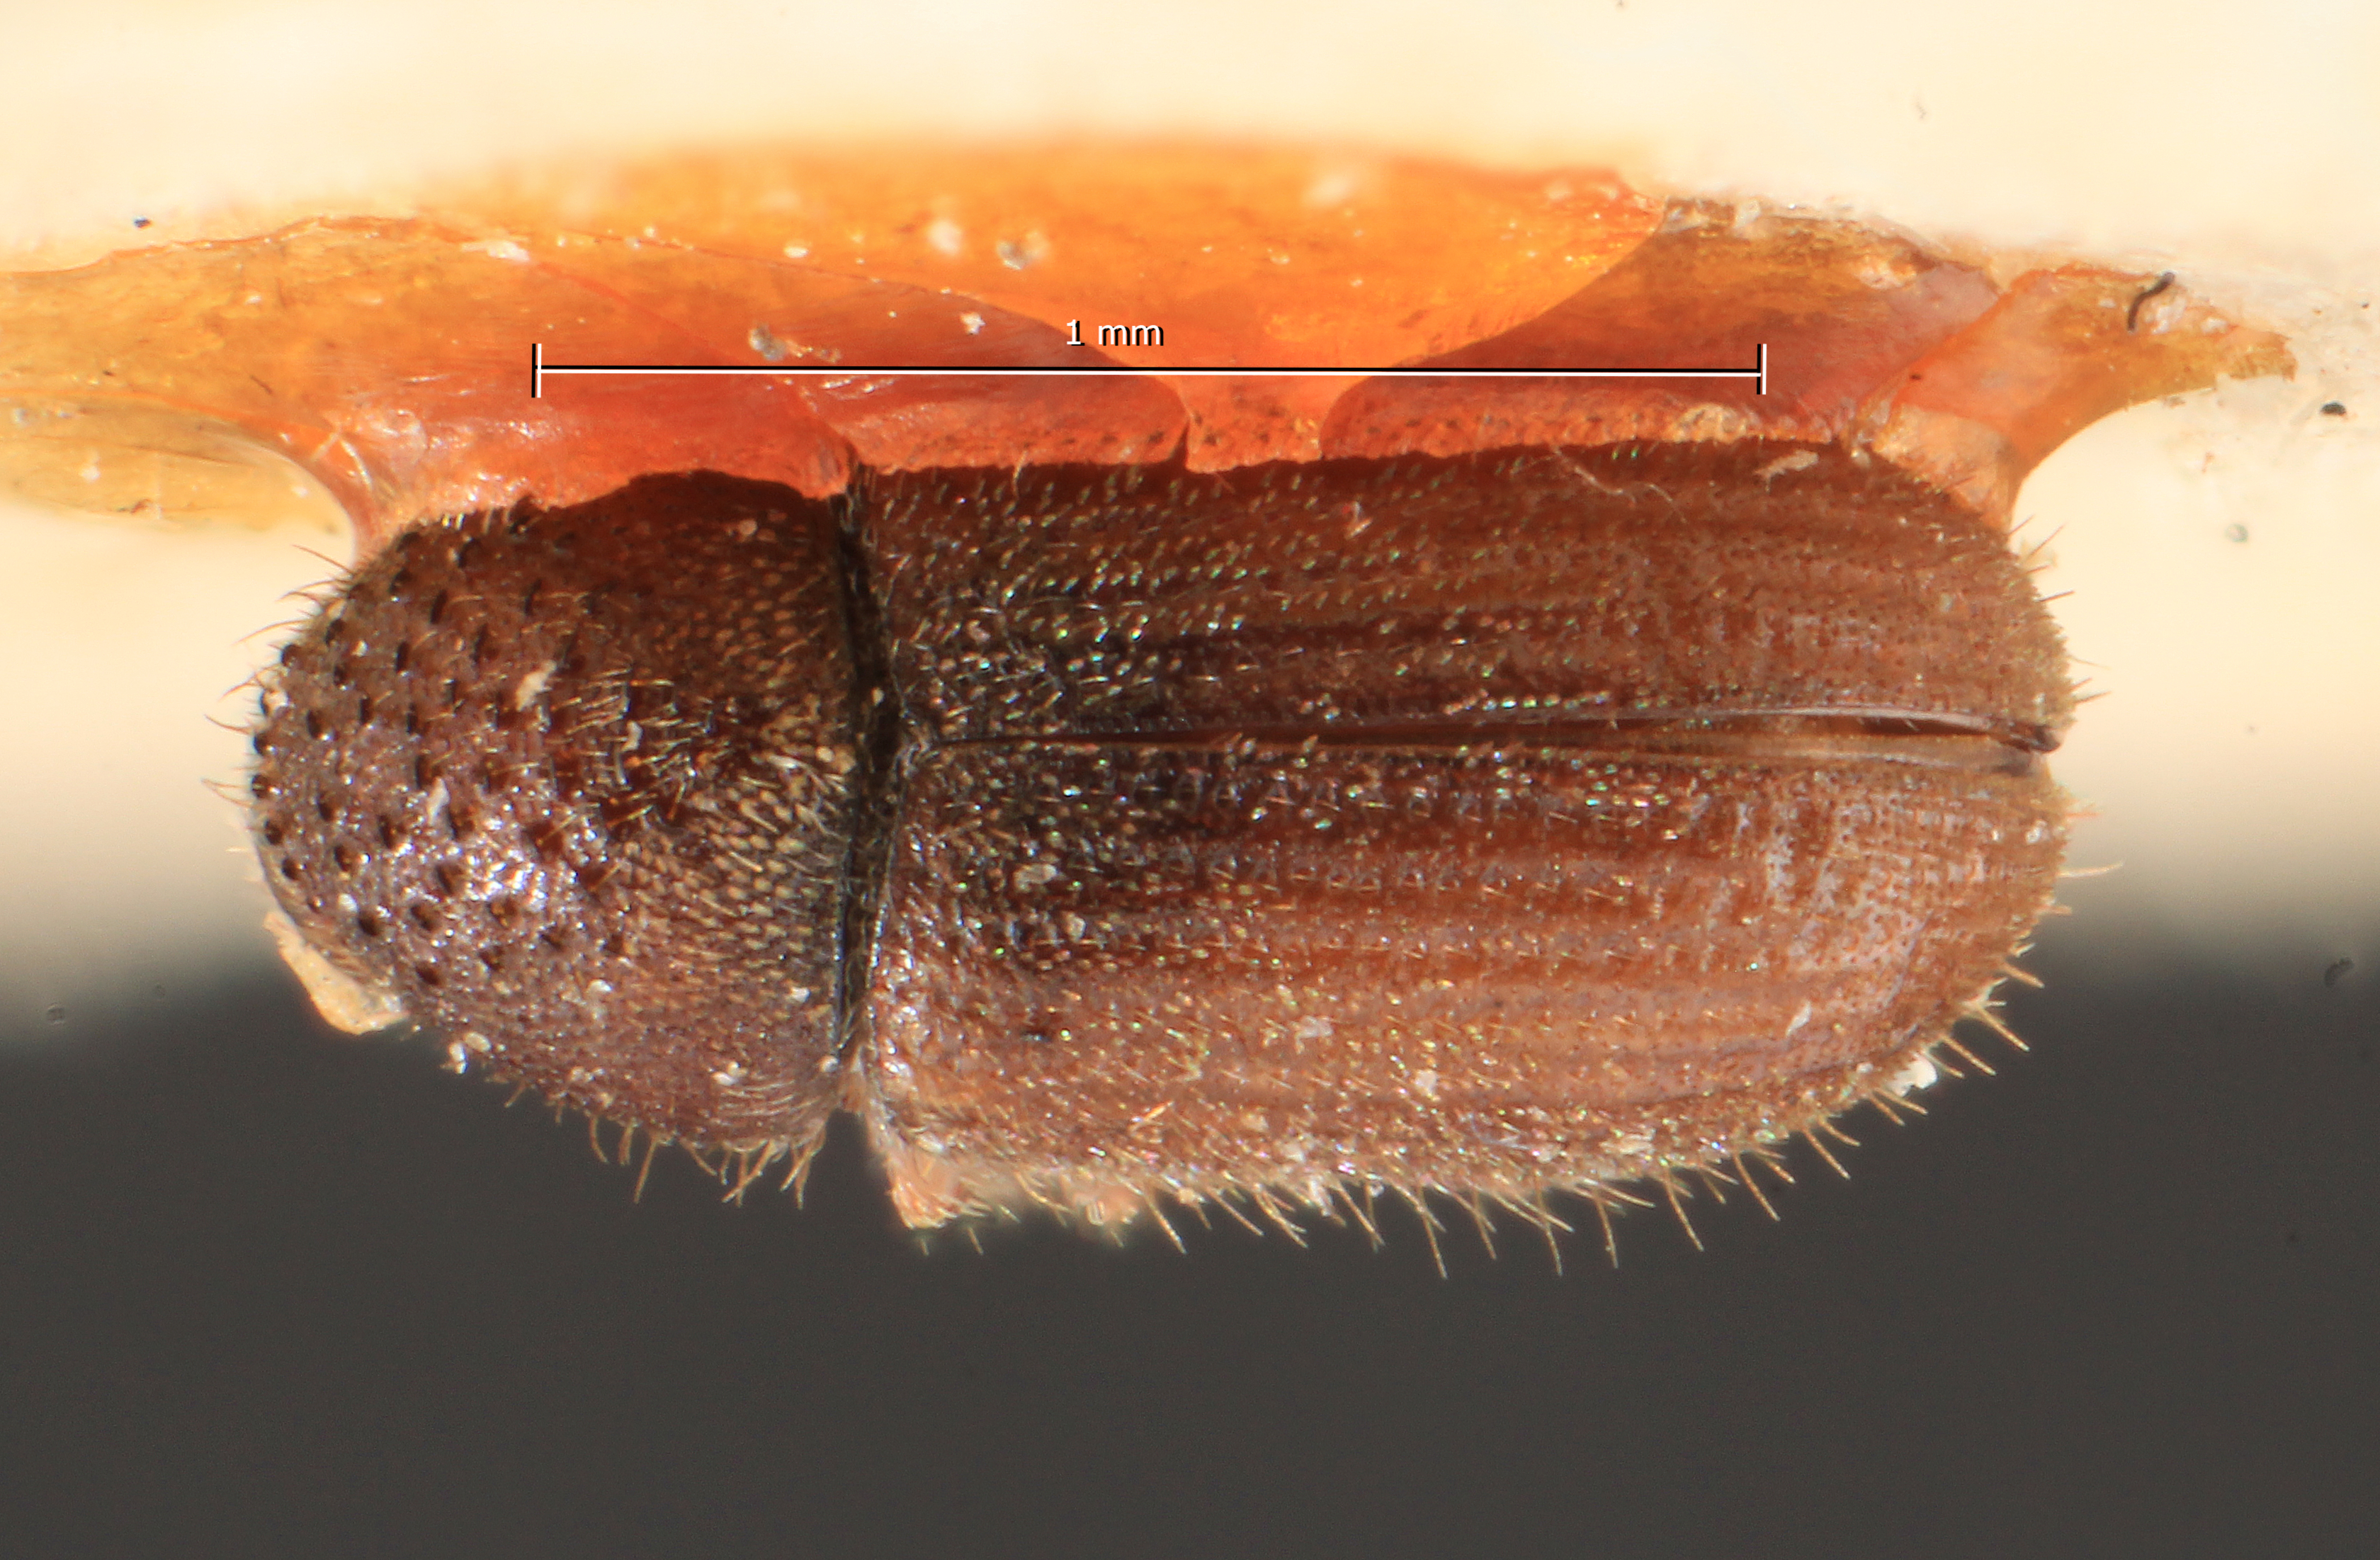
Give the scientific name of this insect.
Cryphalus pruni
